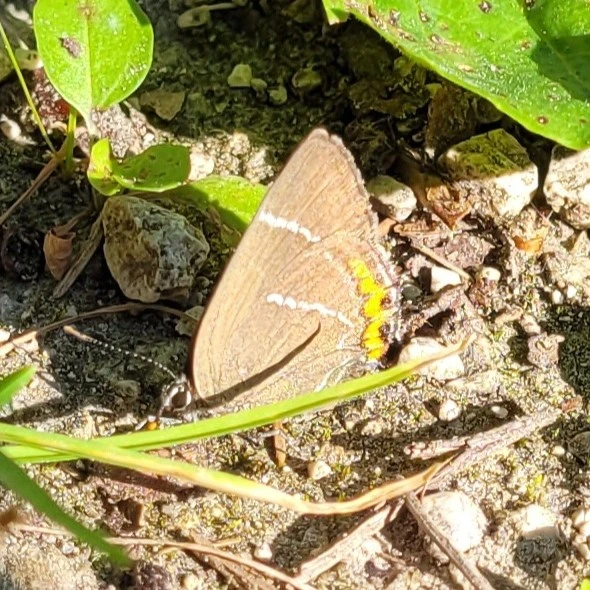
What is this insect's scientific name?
Satyrium w-album
